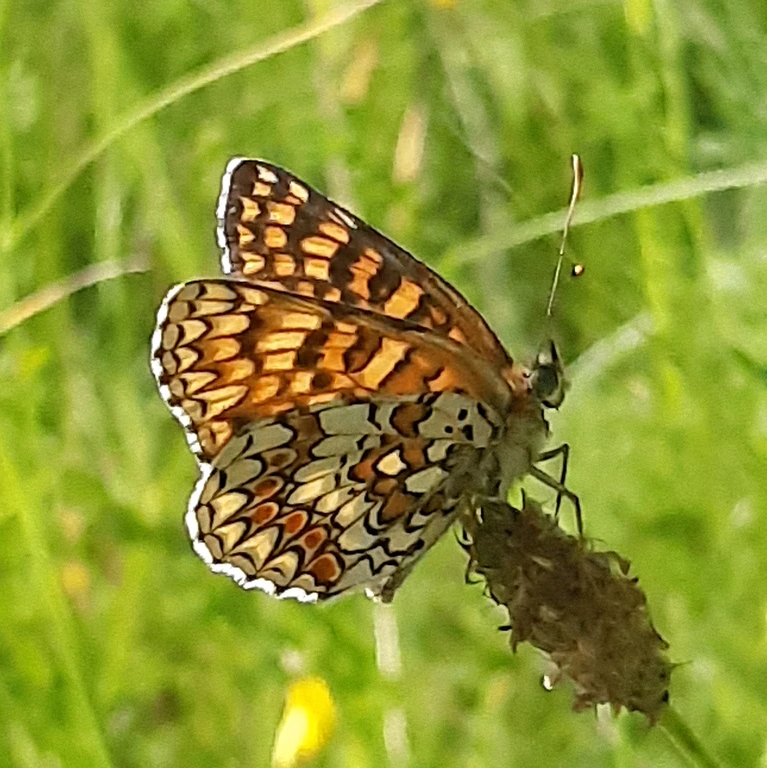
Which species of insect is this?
Melitaea phoebe
